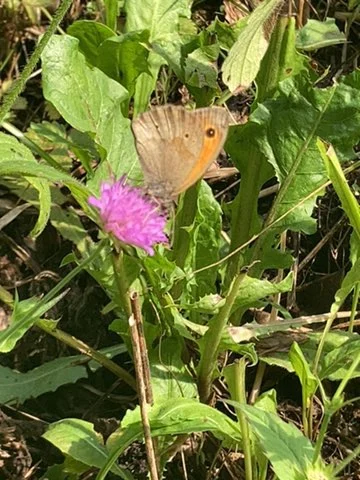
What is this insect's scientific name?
Maniola jurtina
